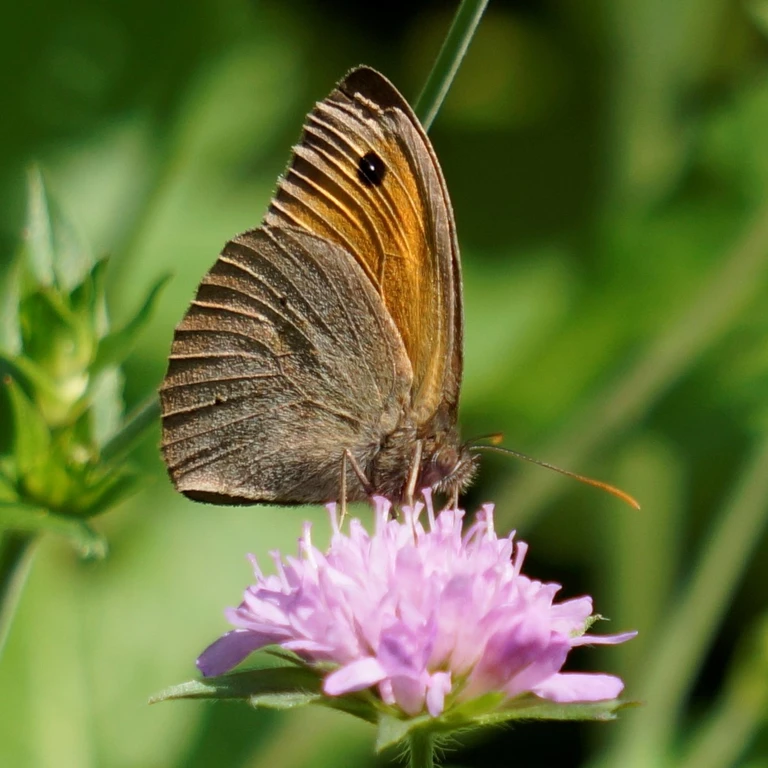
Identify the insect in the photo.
Maniola jurtina
